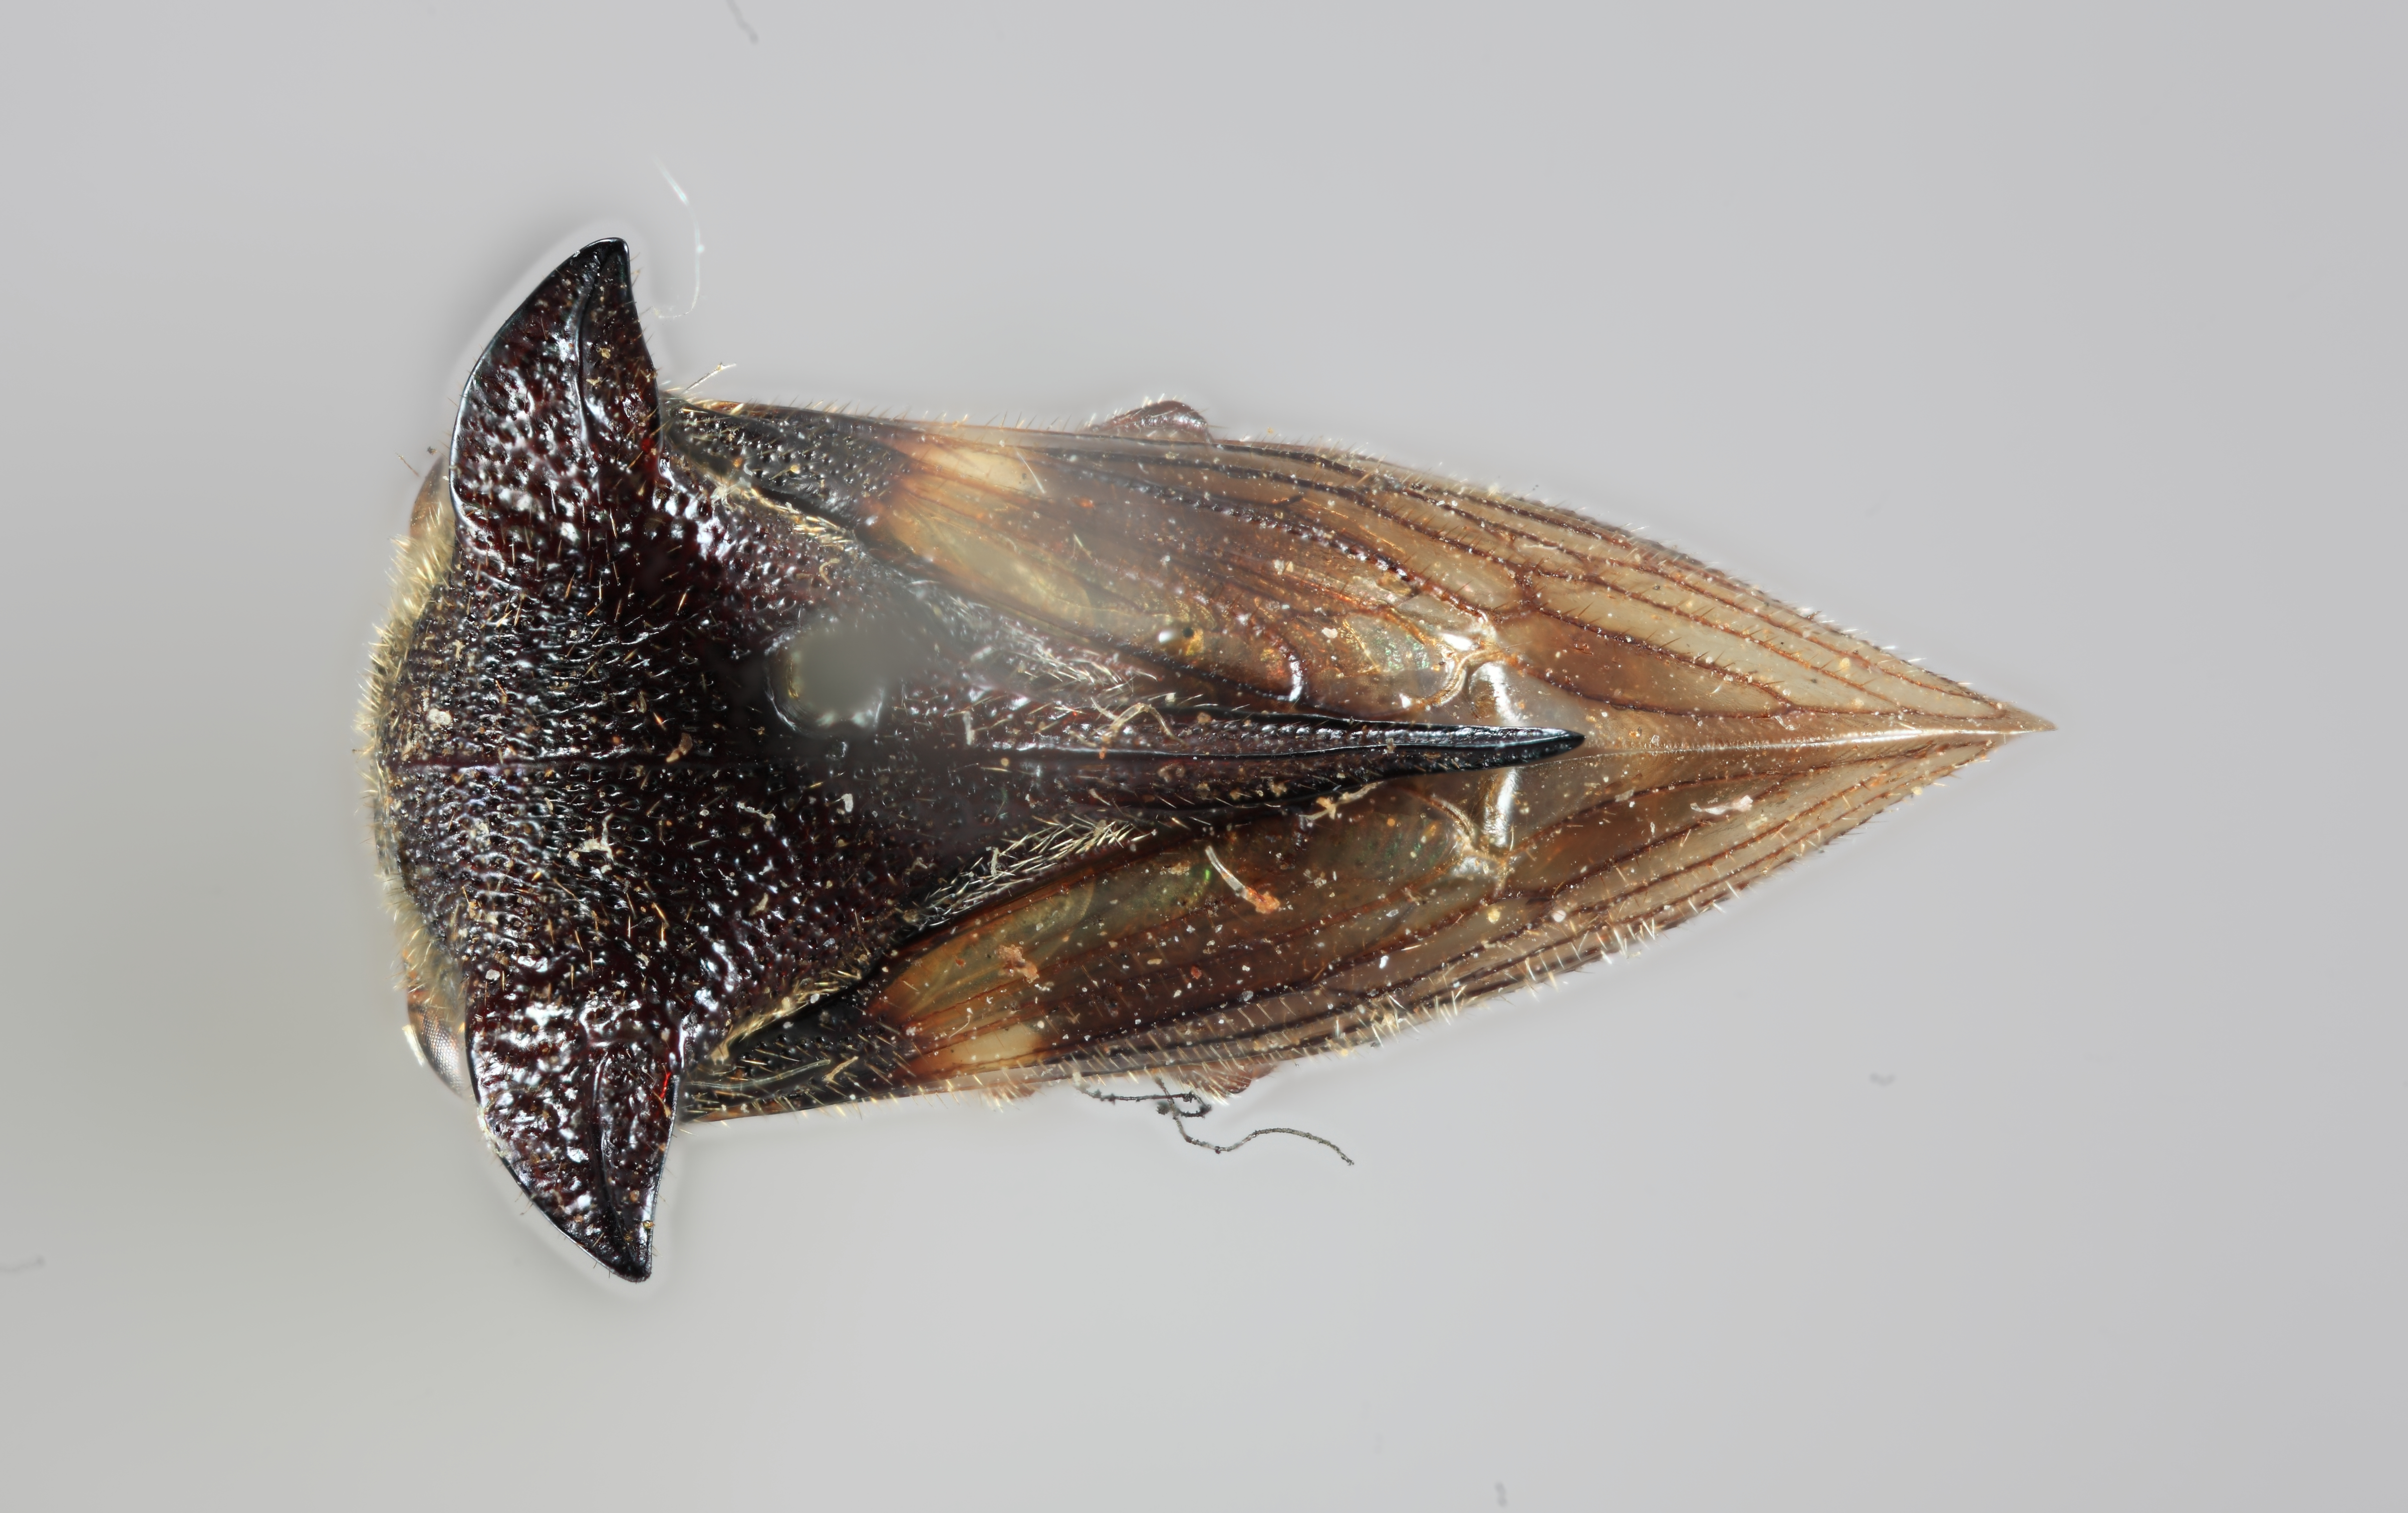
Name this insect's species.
Tricentrus robustus
